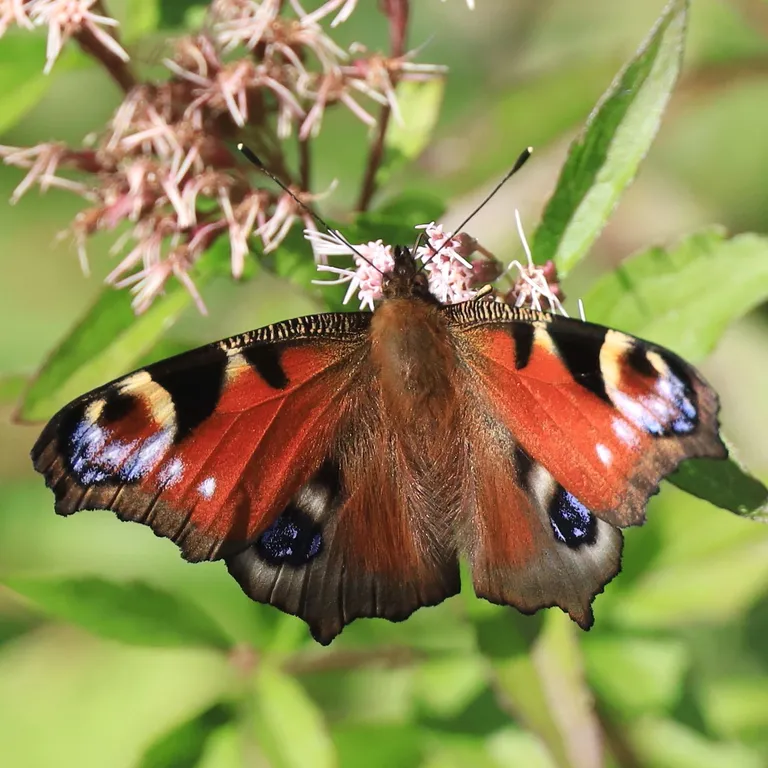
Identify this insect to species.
Aglais io
